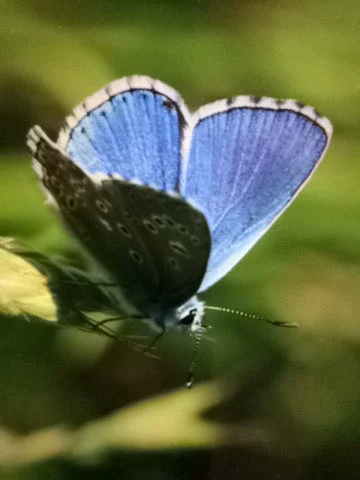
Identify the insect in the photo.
Lysandra bellargus
